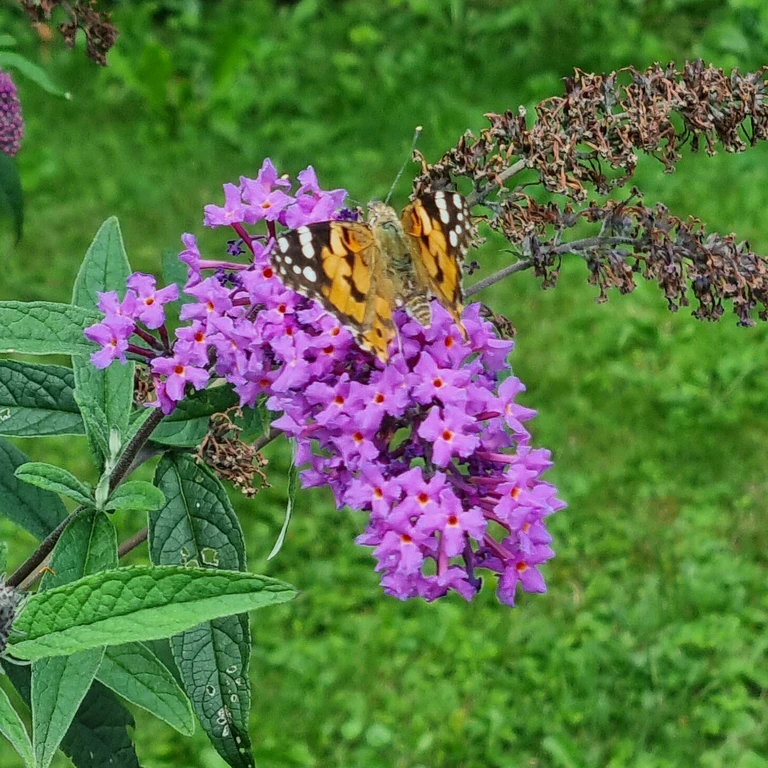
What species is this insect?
Vanessa cardui
